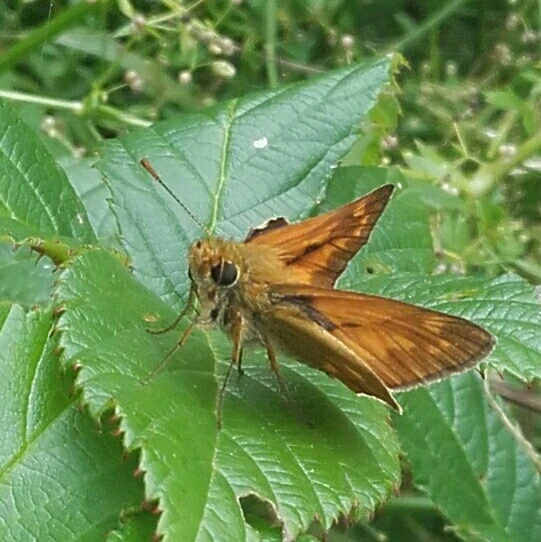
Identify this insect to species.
Ochlodes sylvanus (also Ochlodes venata)
